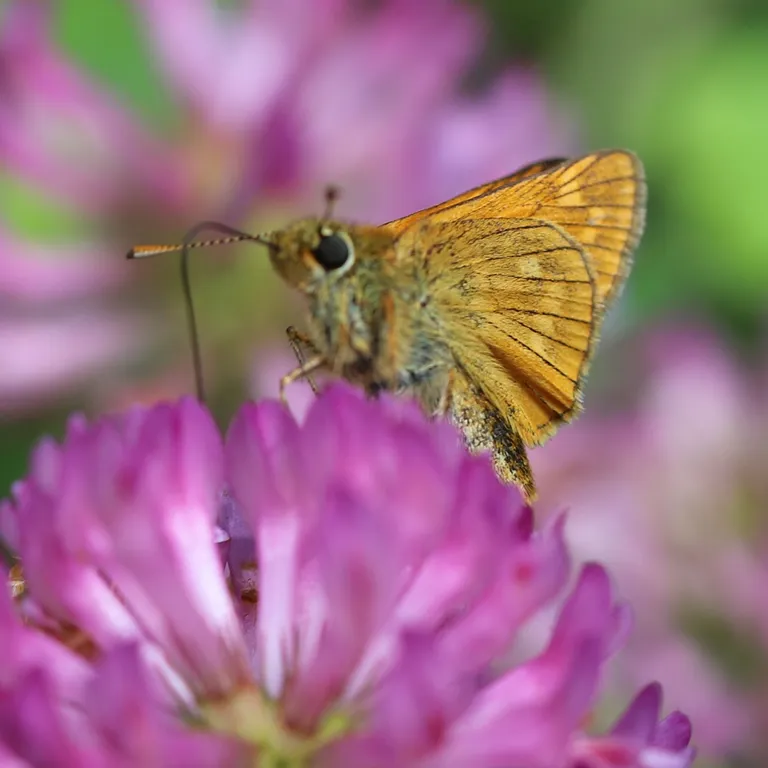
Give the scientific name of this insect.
Ochlodes sylvanus (also Ochlodes venata)
